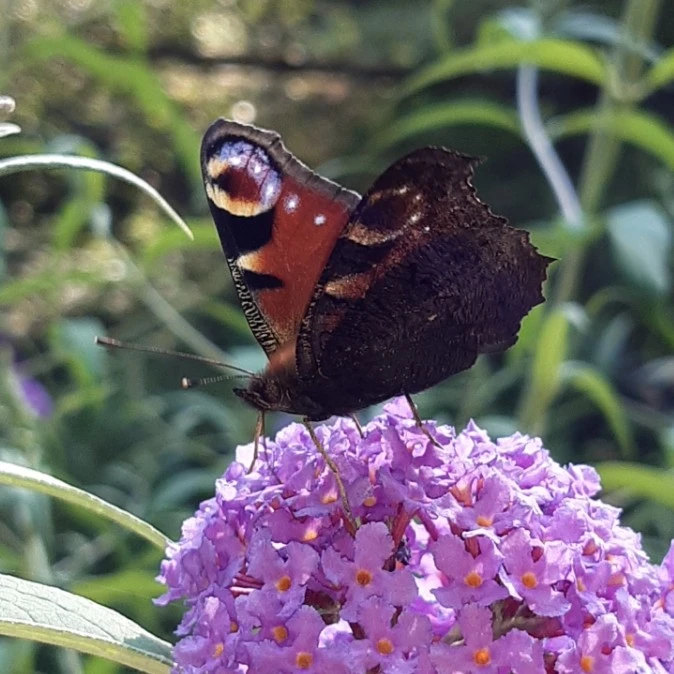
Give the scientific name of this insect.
Aglais io
